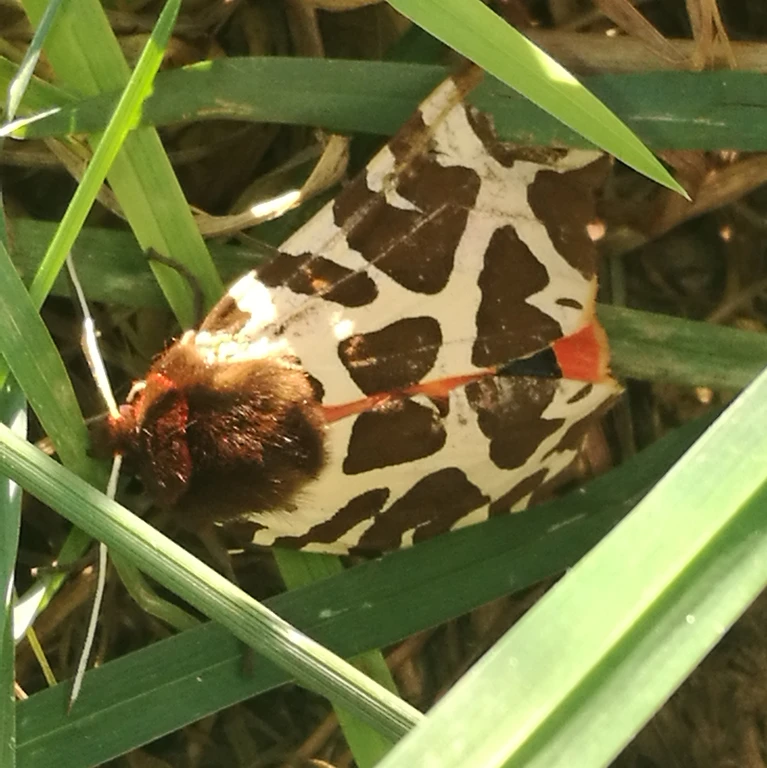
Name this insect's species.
Arctia caja
